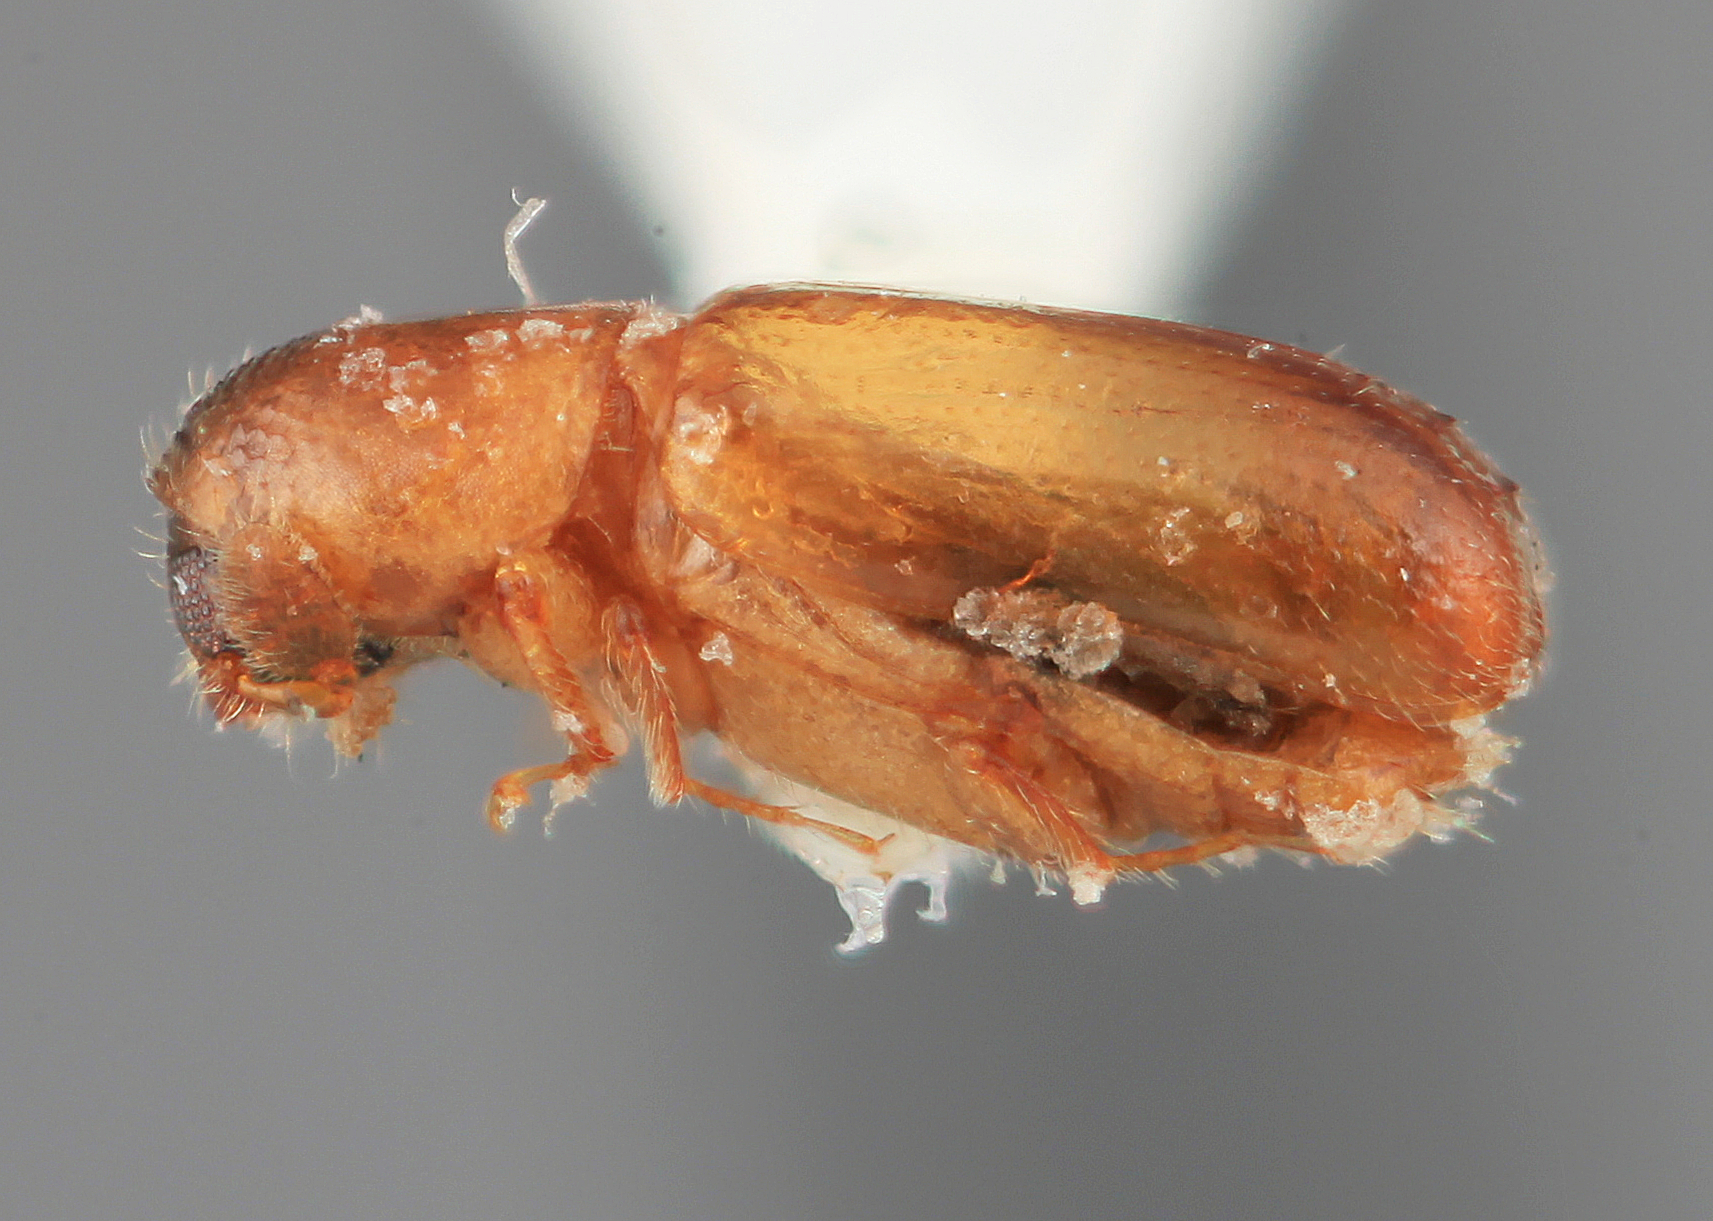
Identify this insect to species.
Microcorthylus dilutus
